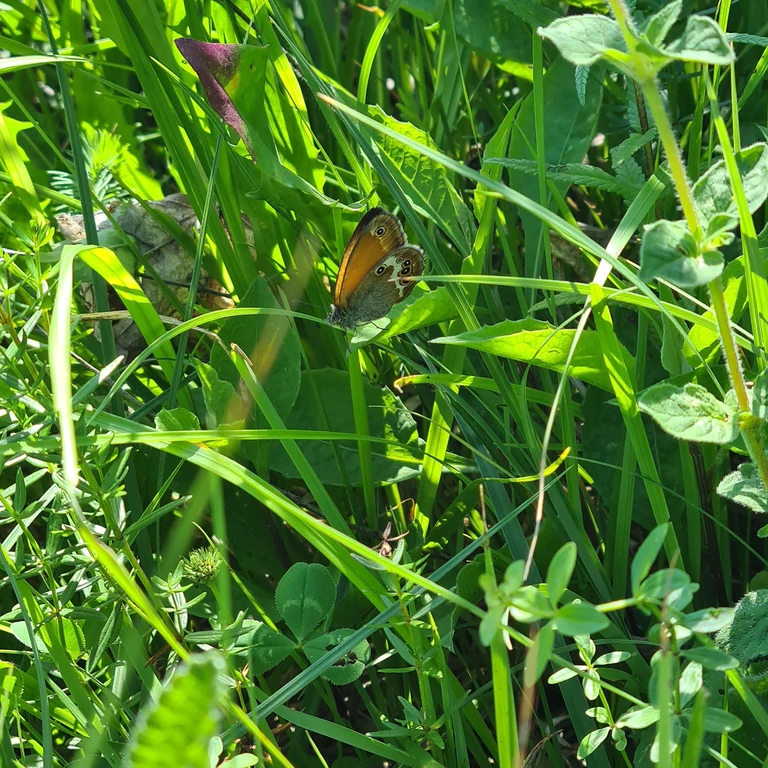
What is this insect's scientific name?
Coenonympha arcania
